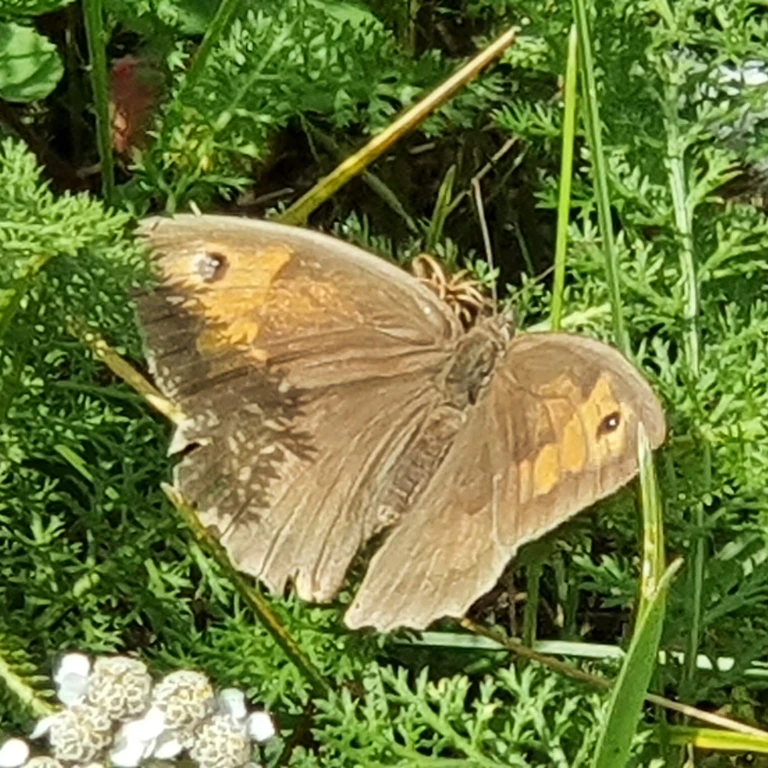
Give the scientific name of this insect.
Maniola jurtina
